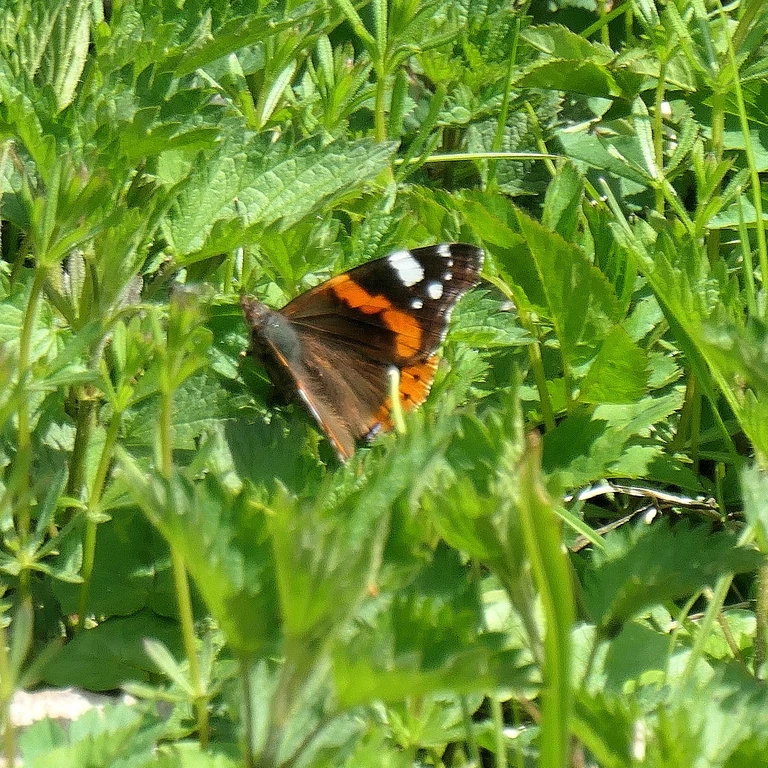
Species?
Vanessa atalanta
